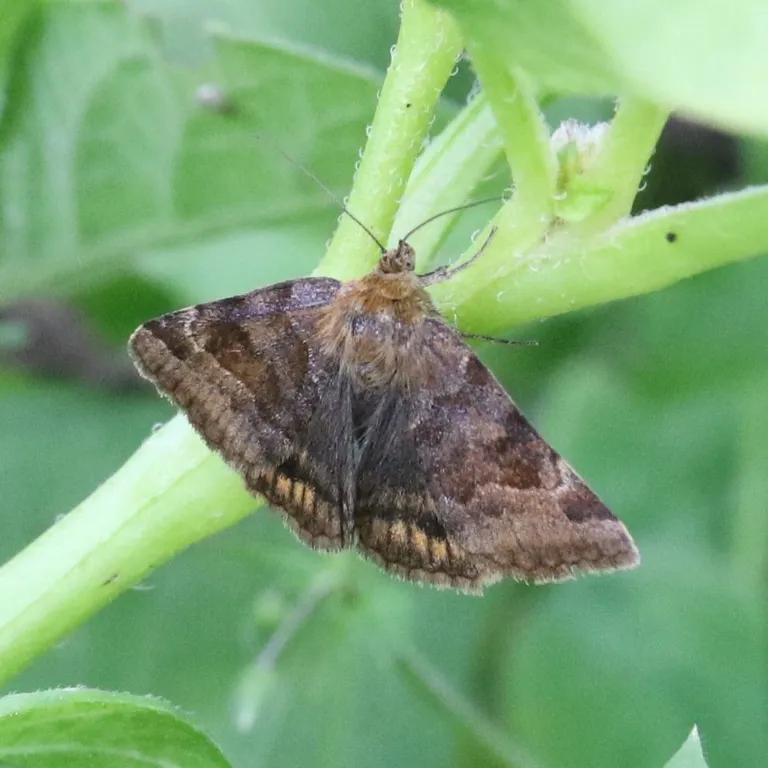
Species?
Euclidia glyphica
